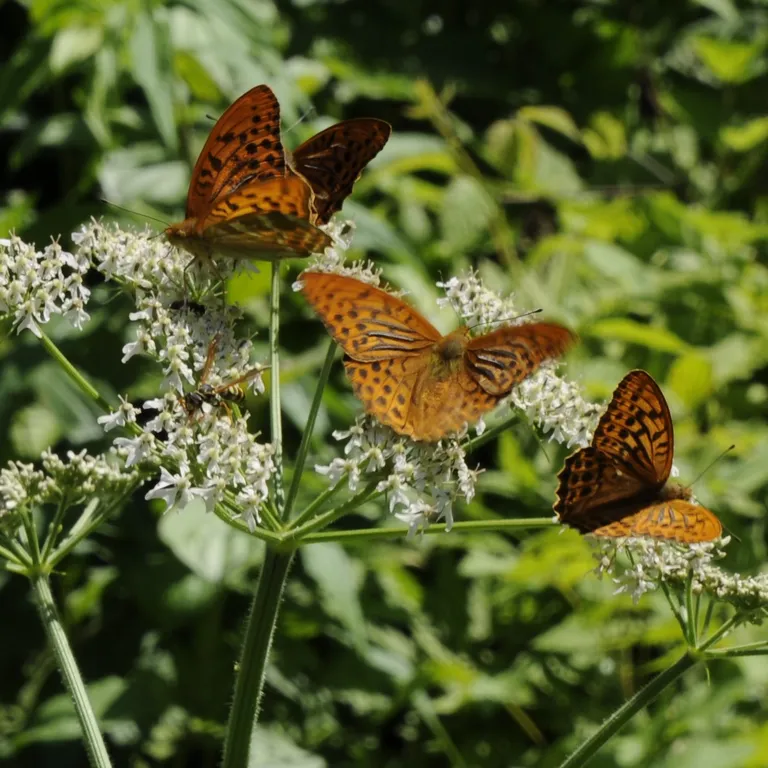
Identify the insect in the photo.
Argynnis paphia
